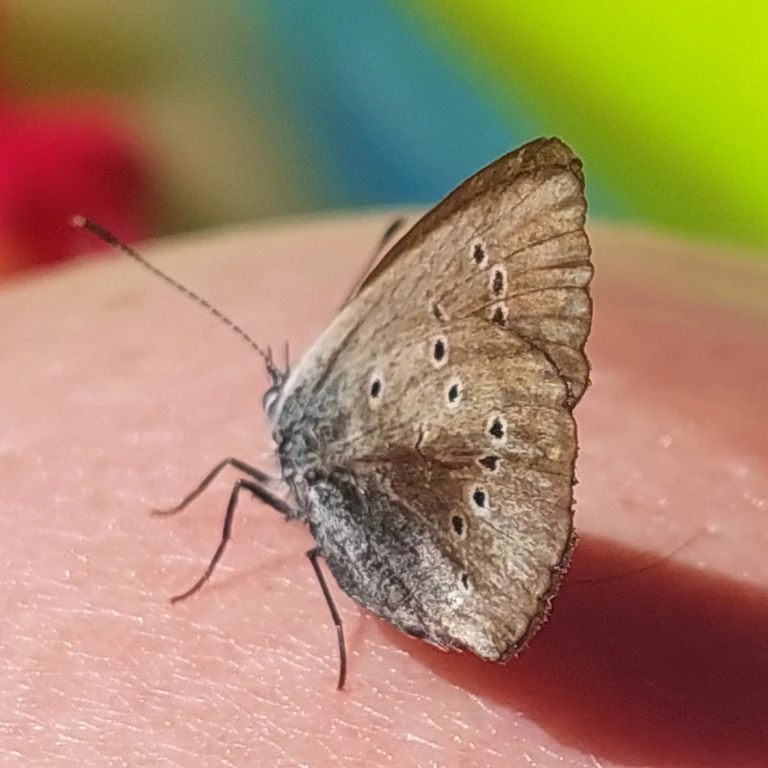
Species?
Cyaniris semiargus
